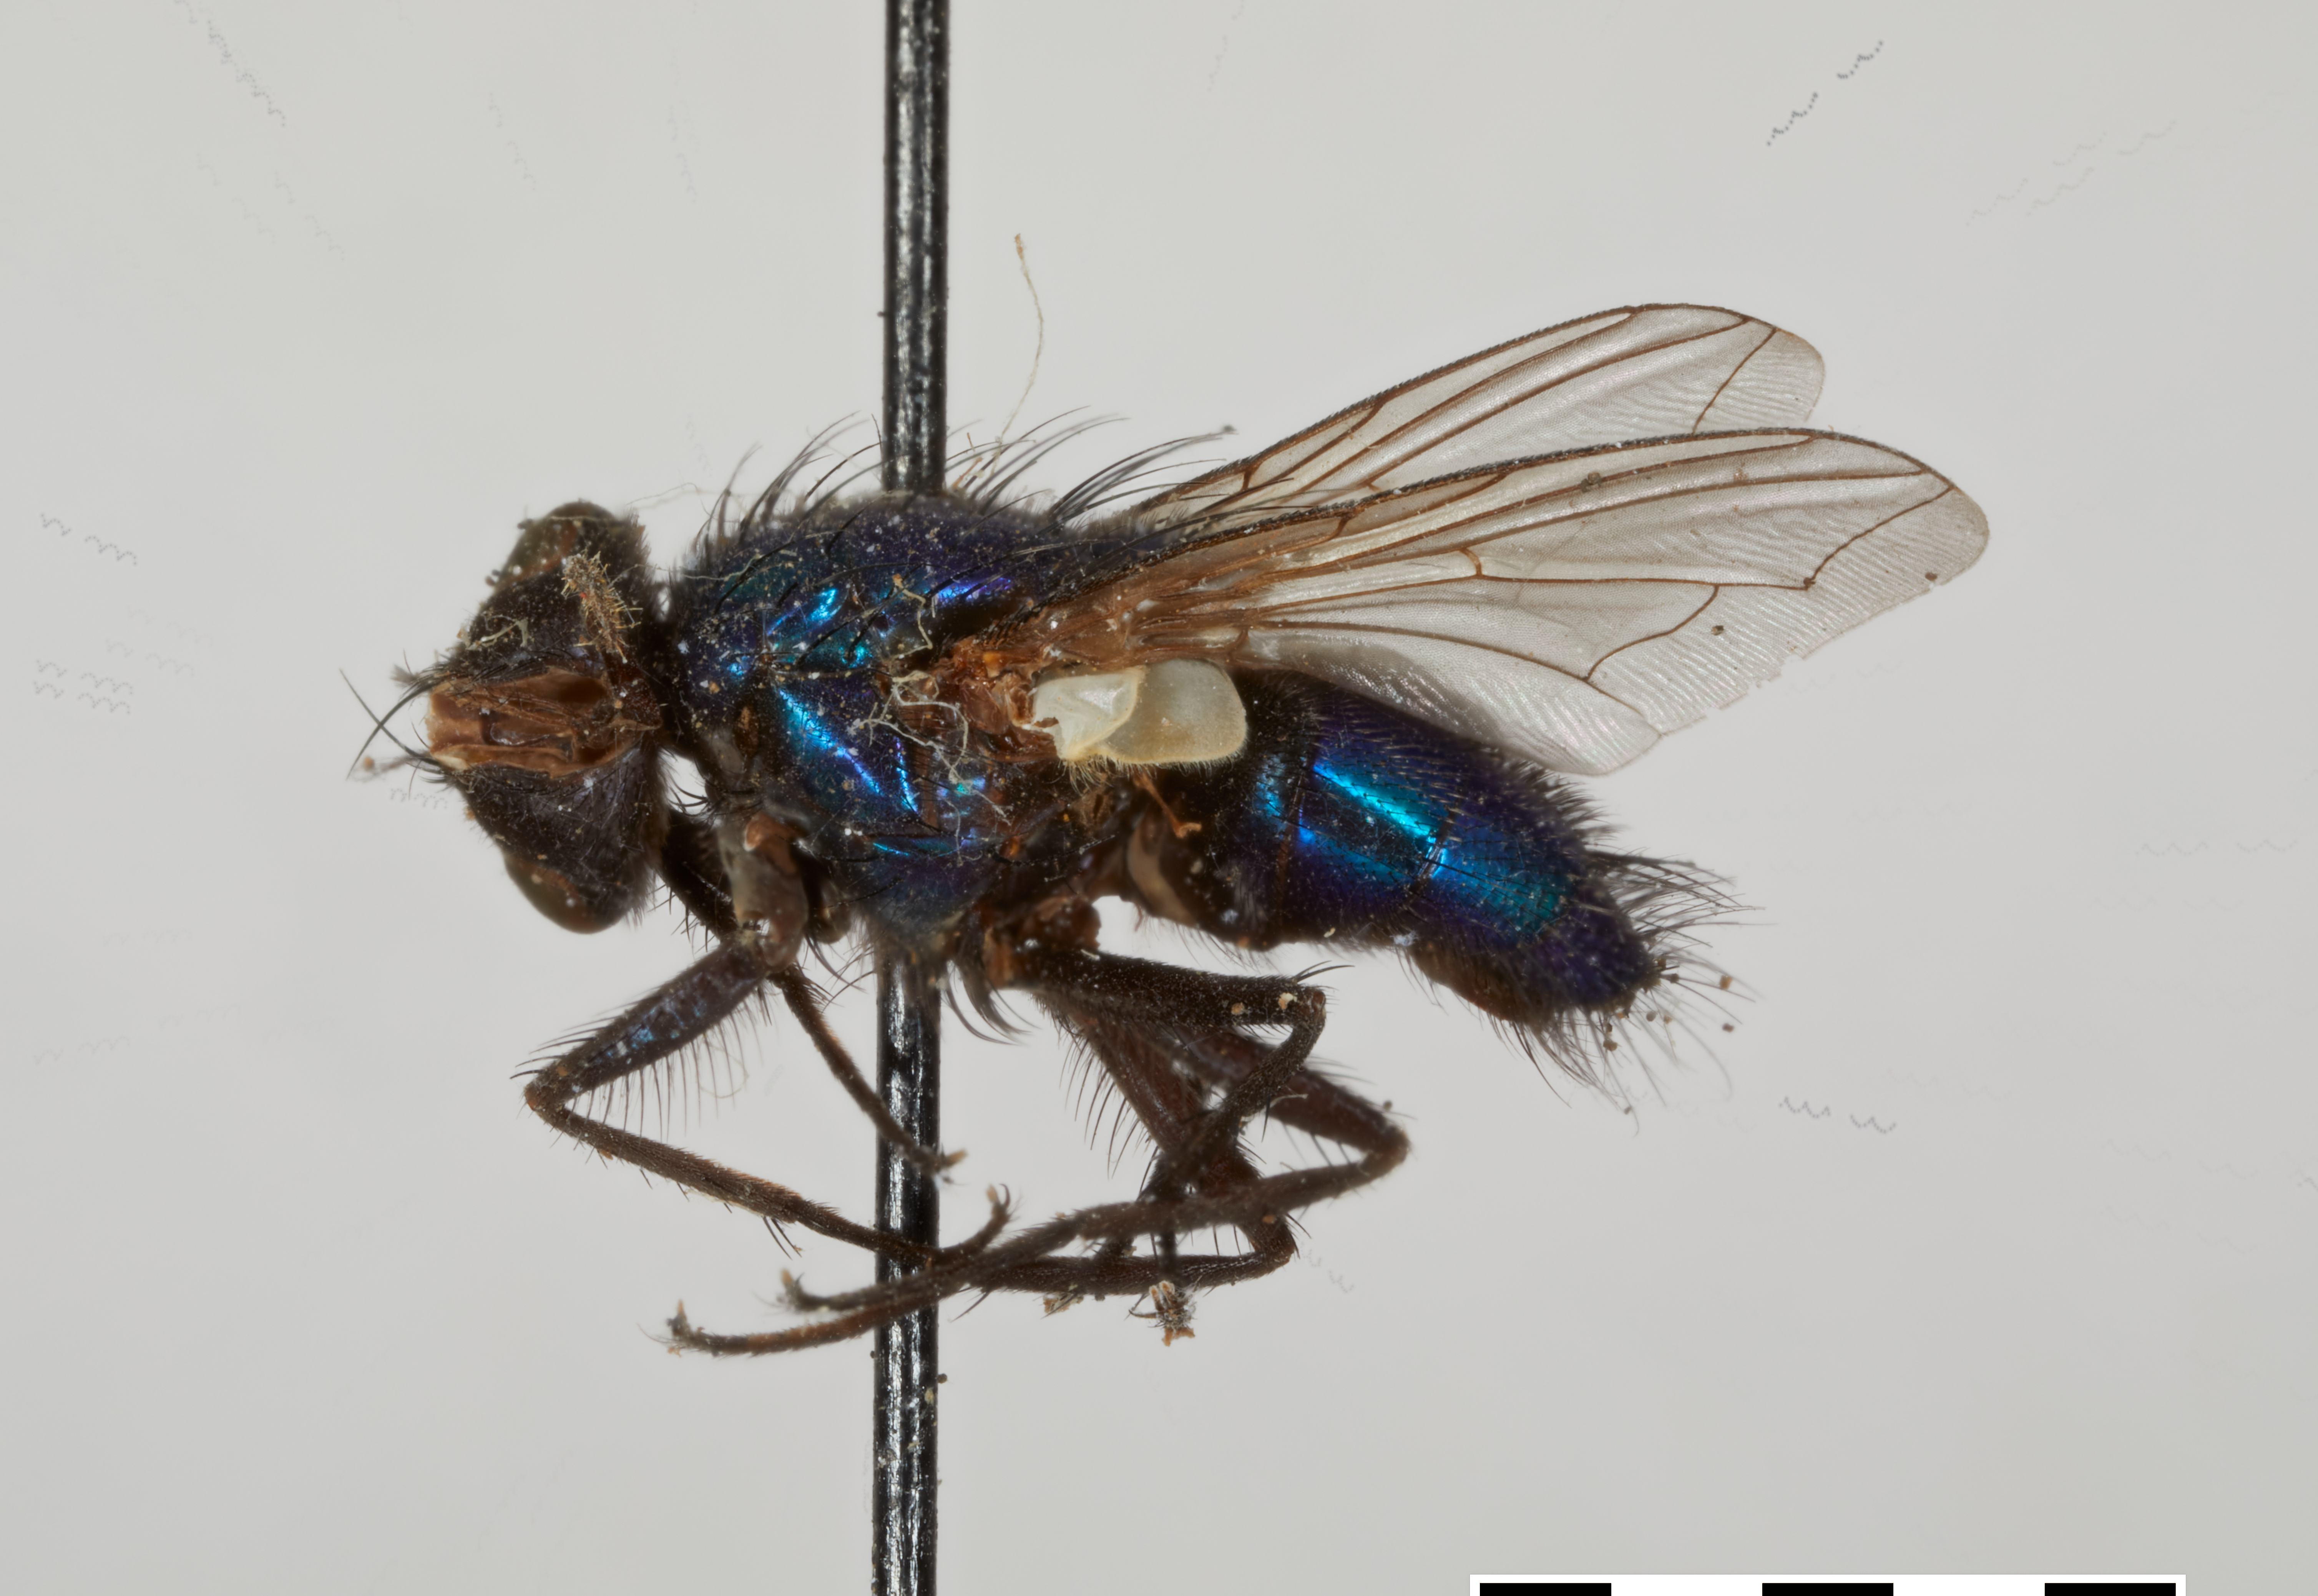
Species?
Lucilia pilosa
